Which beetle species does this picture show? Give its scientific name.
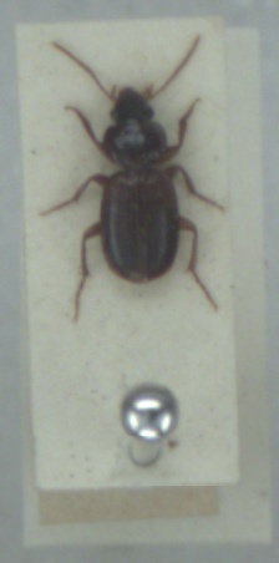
Masoreus wetterhallii
